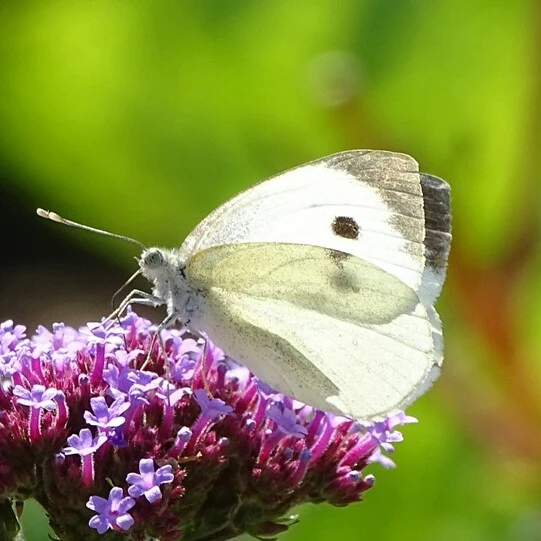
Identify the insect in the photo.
Pieris brassicae
